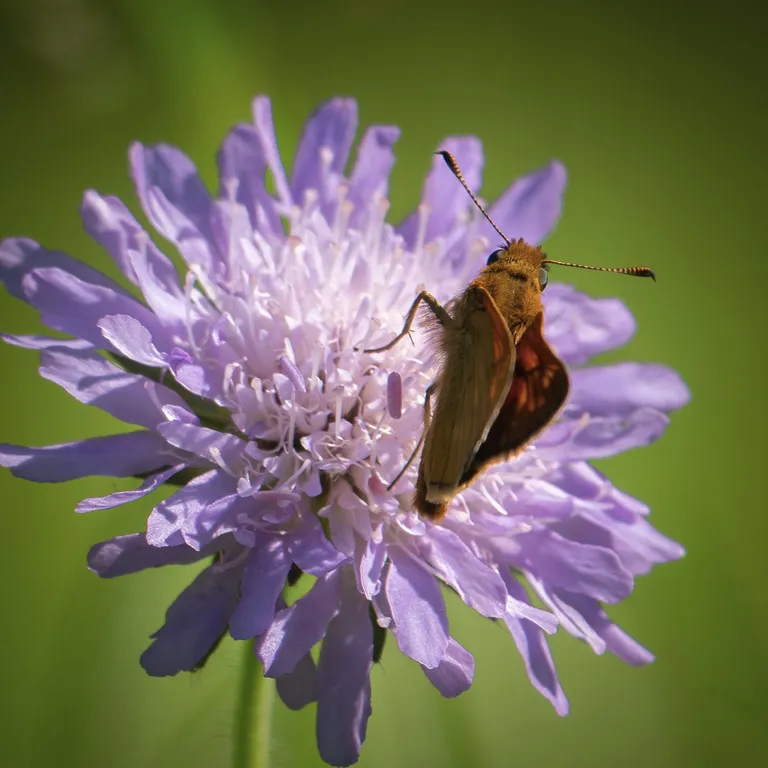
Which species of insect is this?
Ochlodes sylvanus (also Ochlodes venata)
